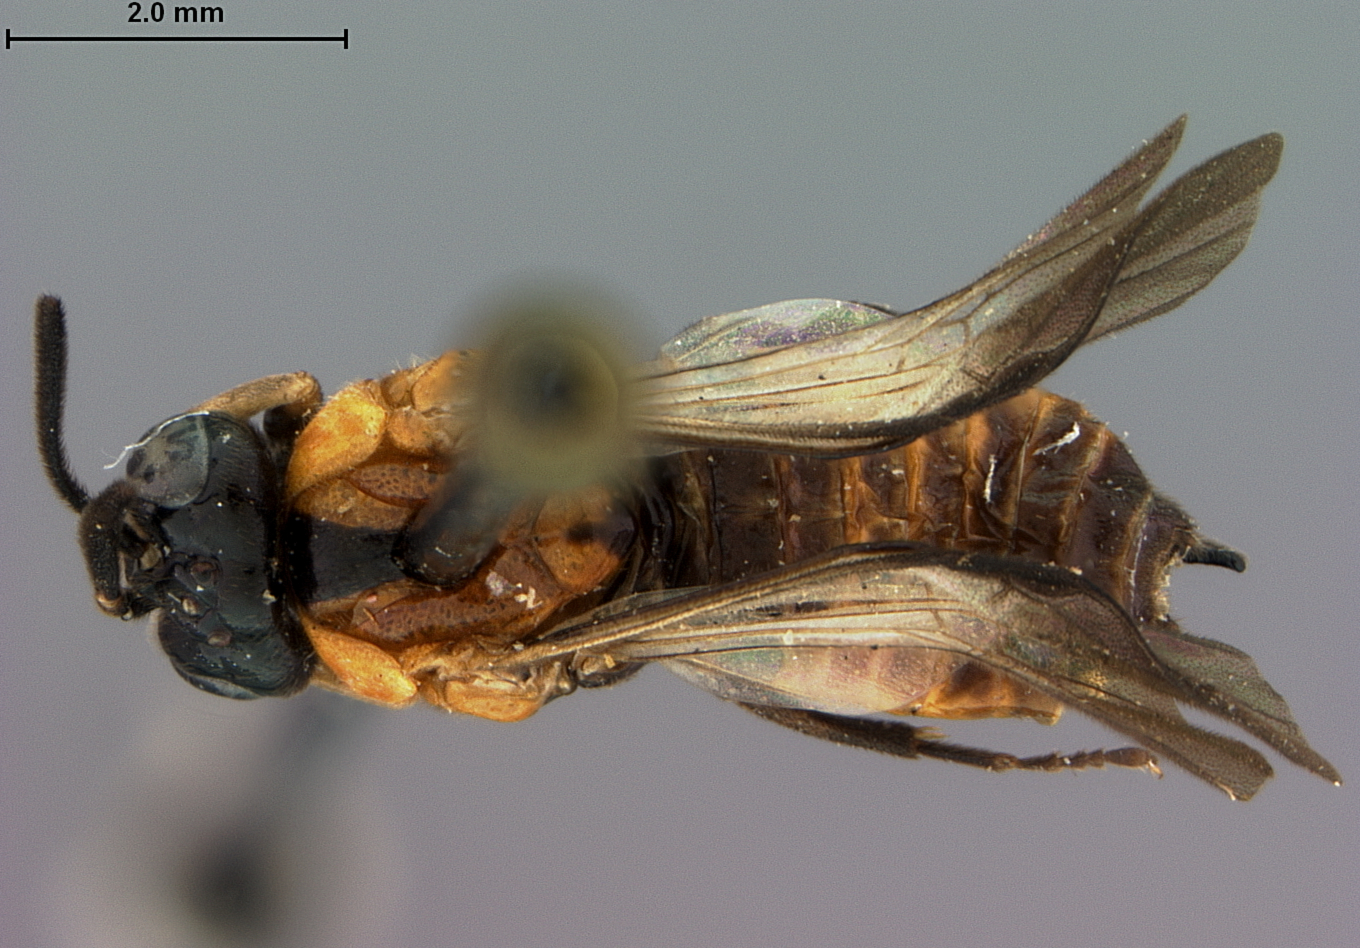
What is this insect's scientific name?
Zynzus apicofuscus
